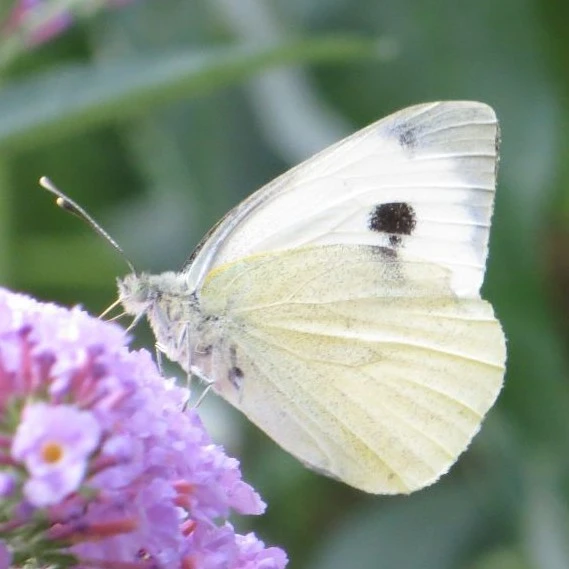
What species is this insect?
Pieris brassicae
